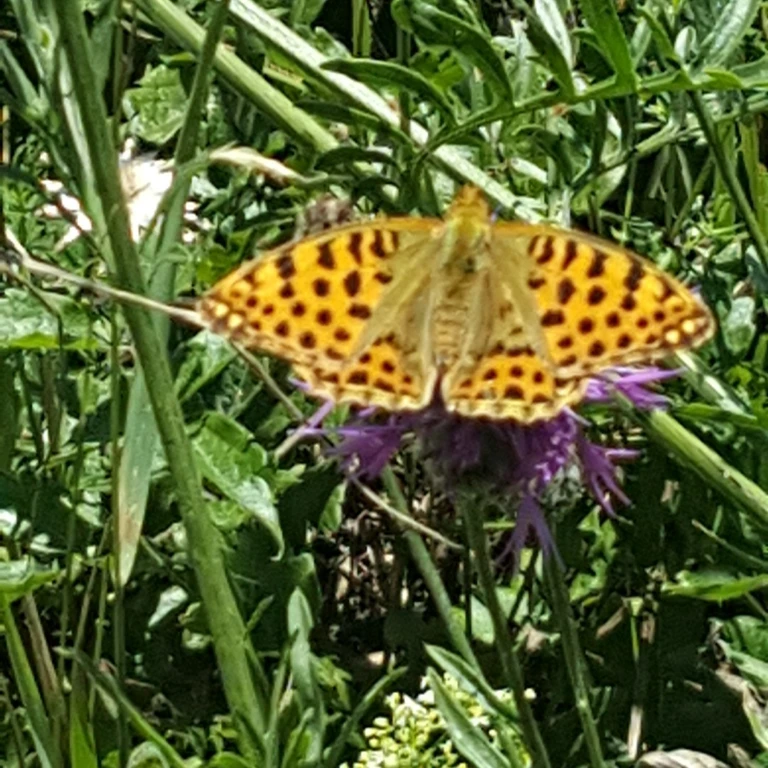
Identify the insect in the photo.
Issoria lathonia
